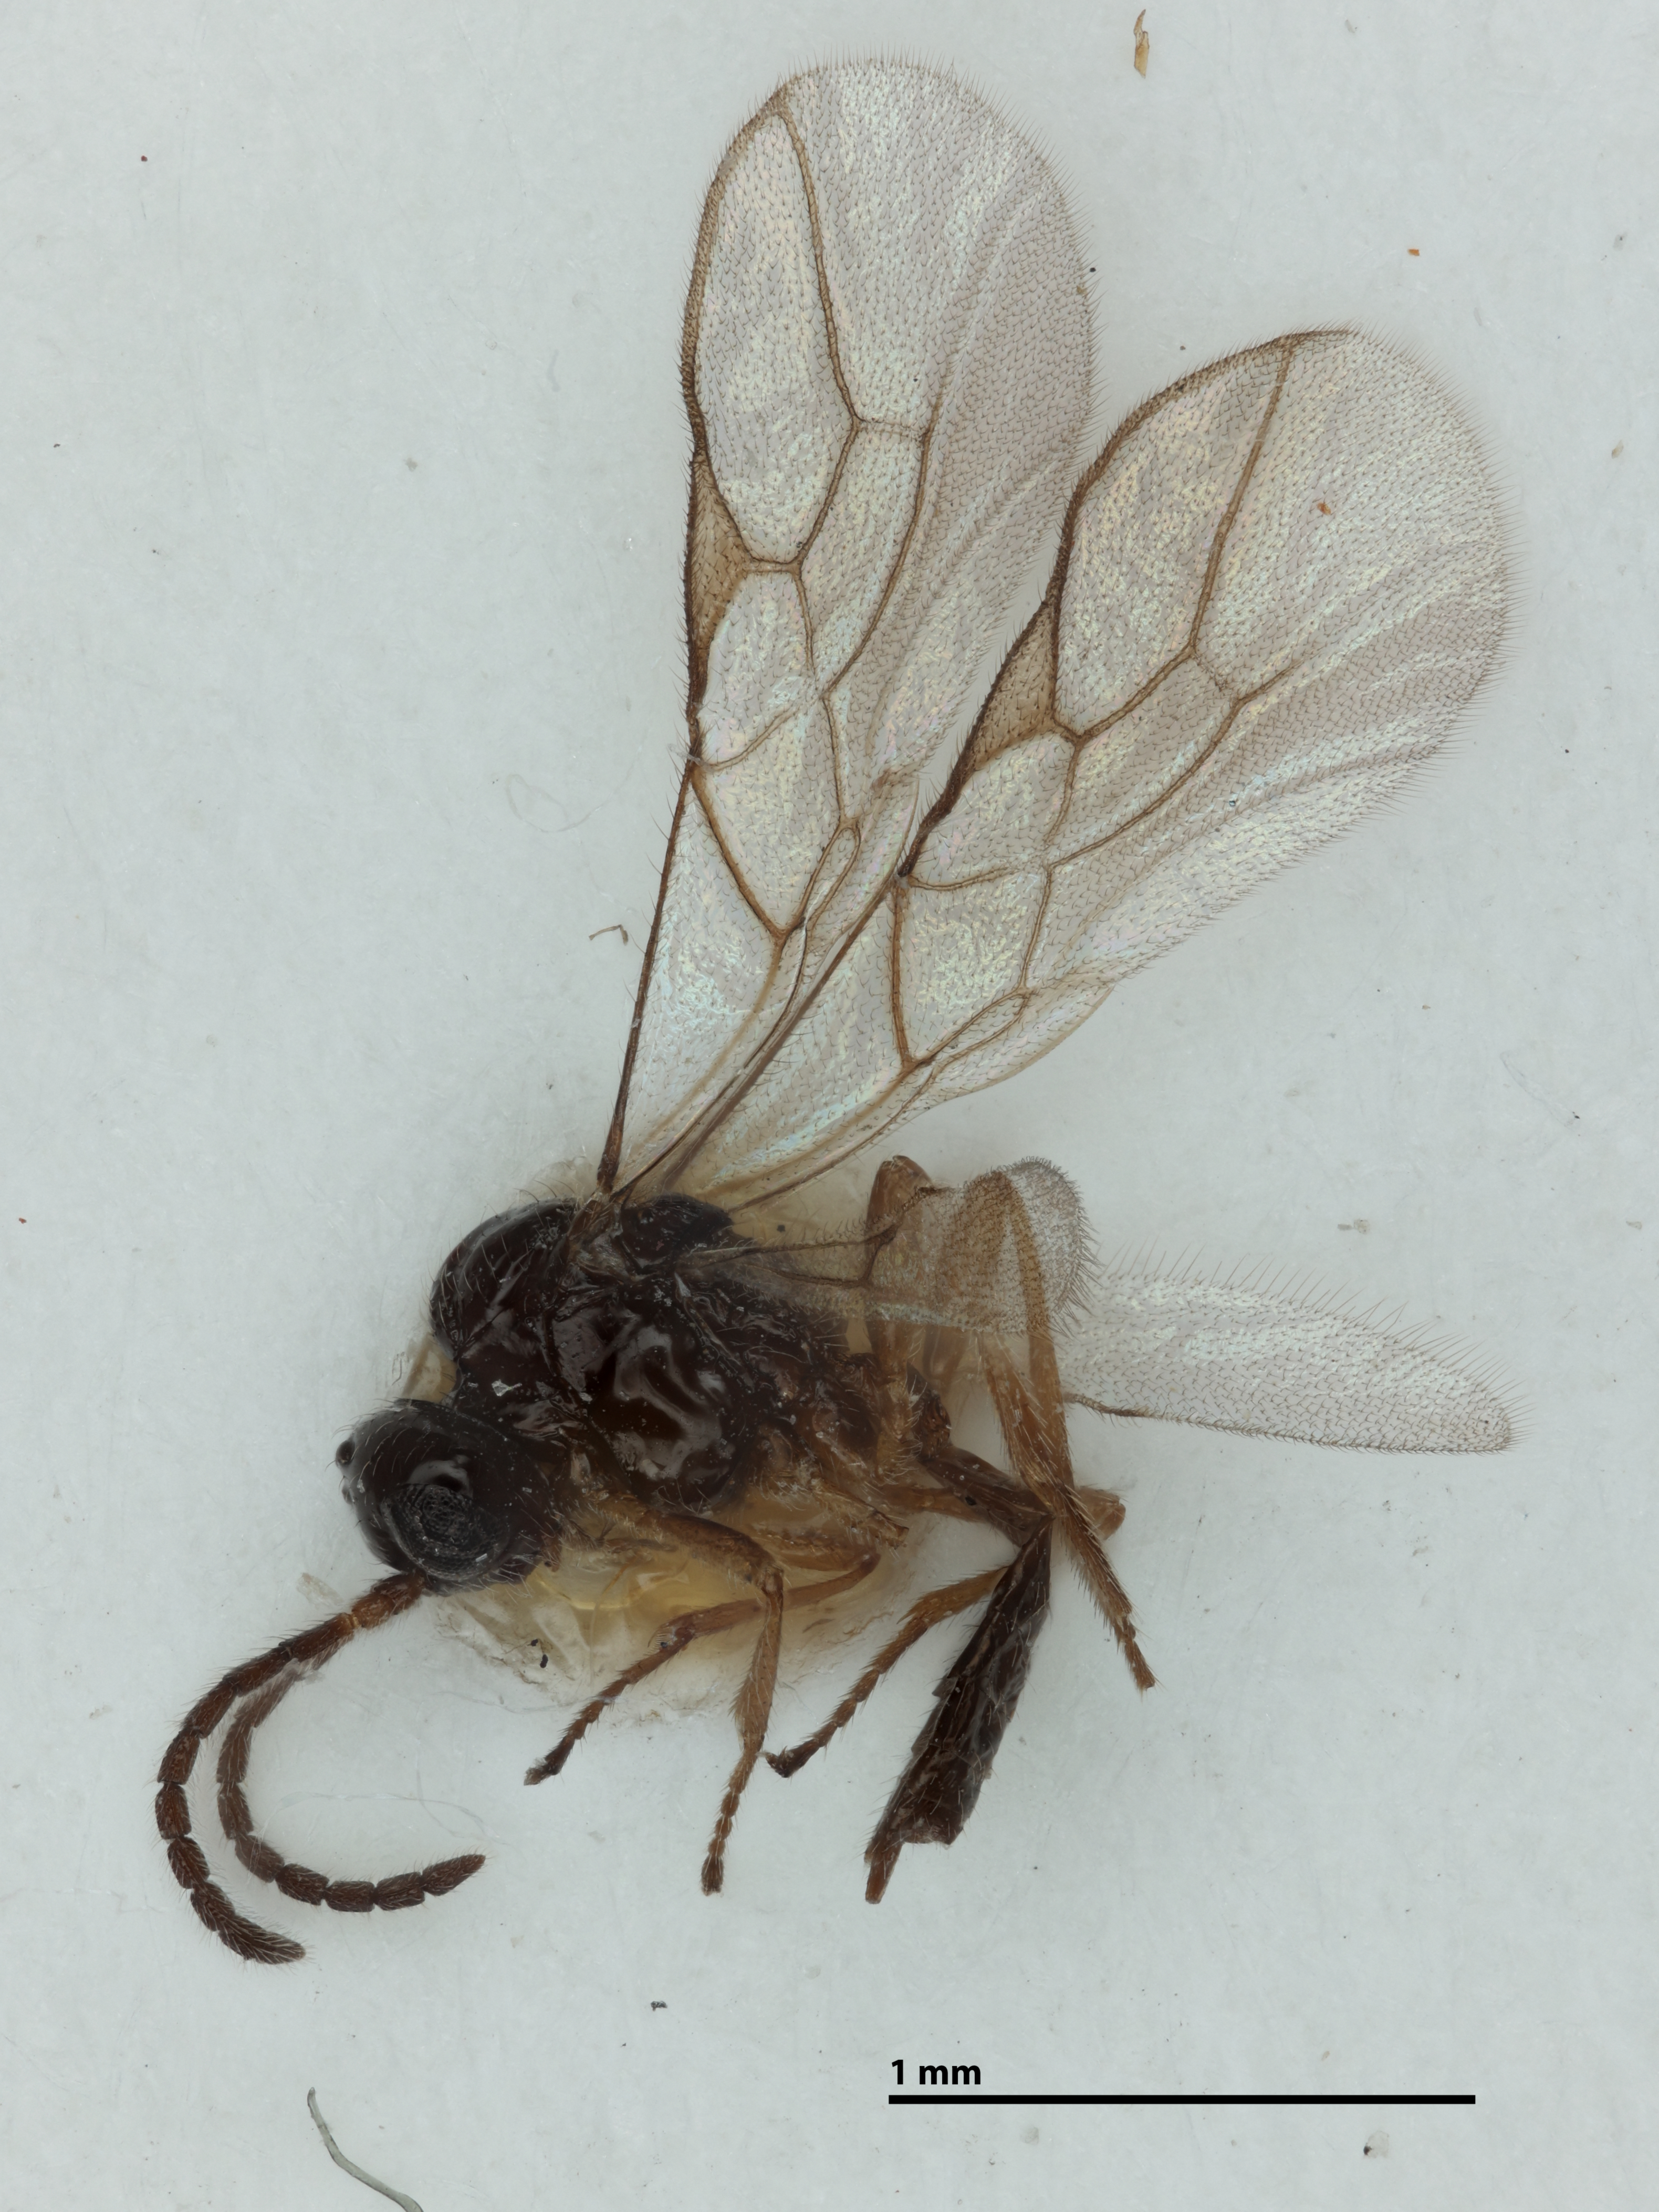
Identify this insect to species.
Ephedrus clavicornis
